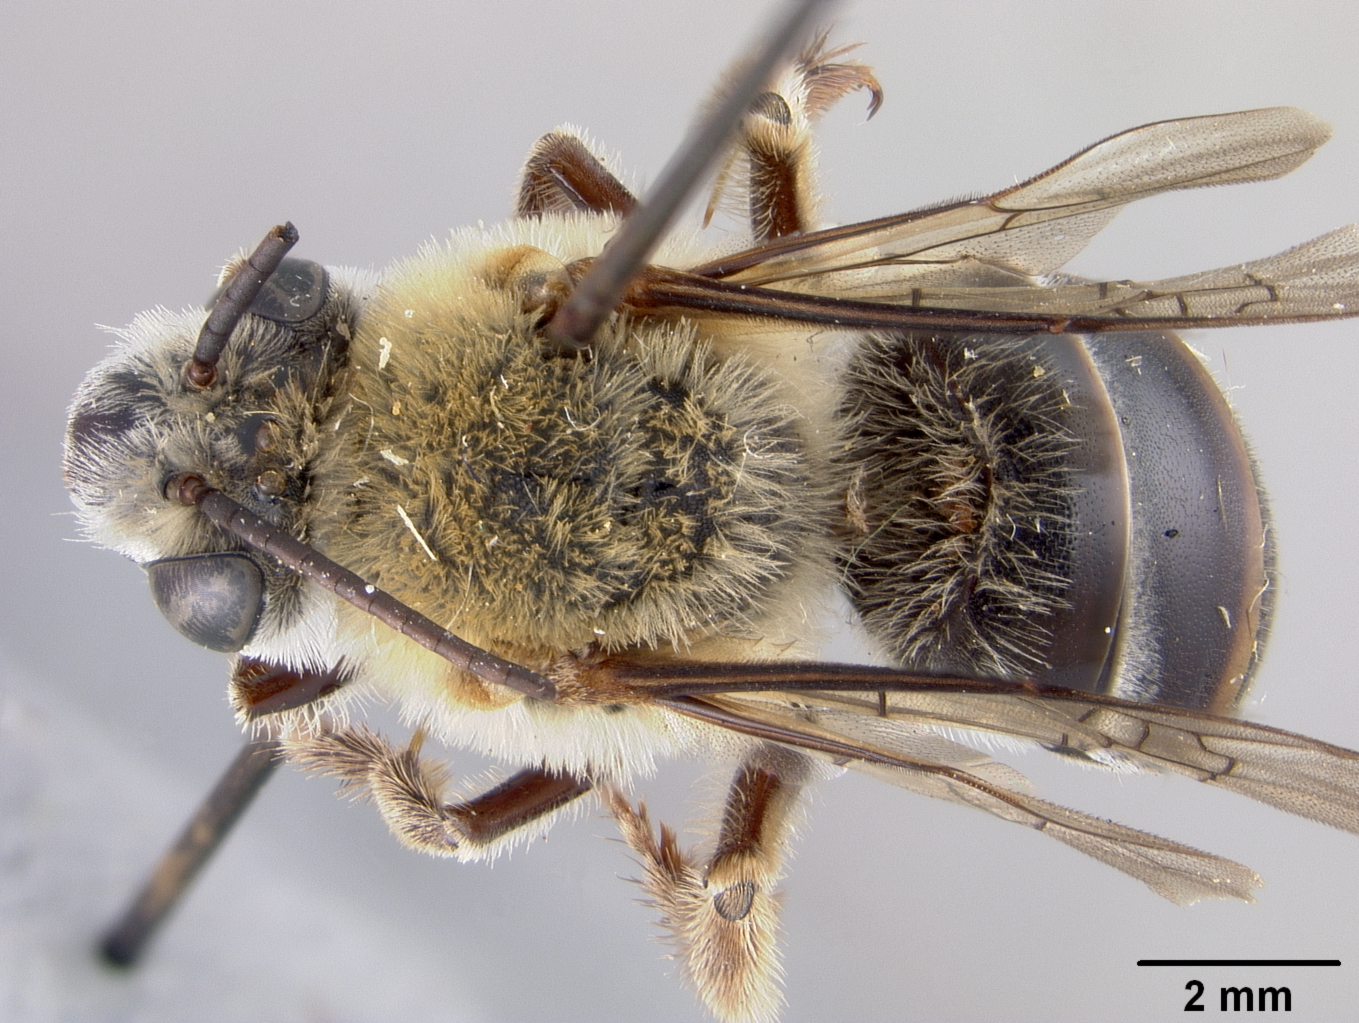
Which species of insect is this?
Melissodes crassidentata
